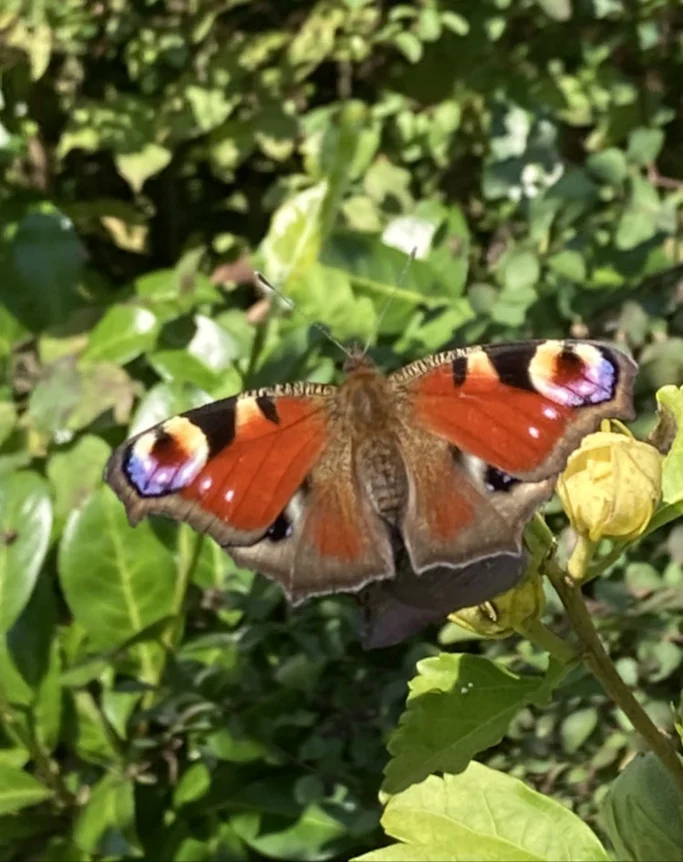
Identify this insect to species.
Aglais io
